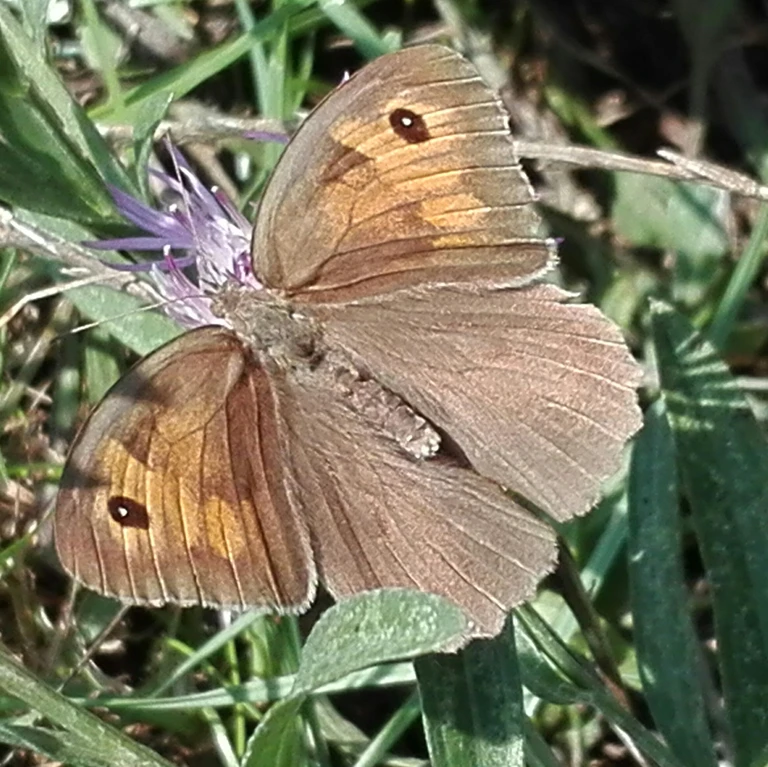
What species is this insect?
Maniola jurtina
